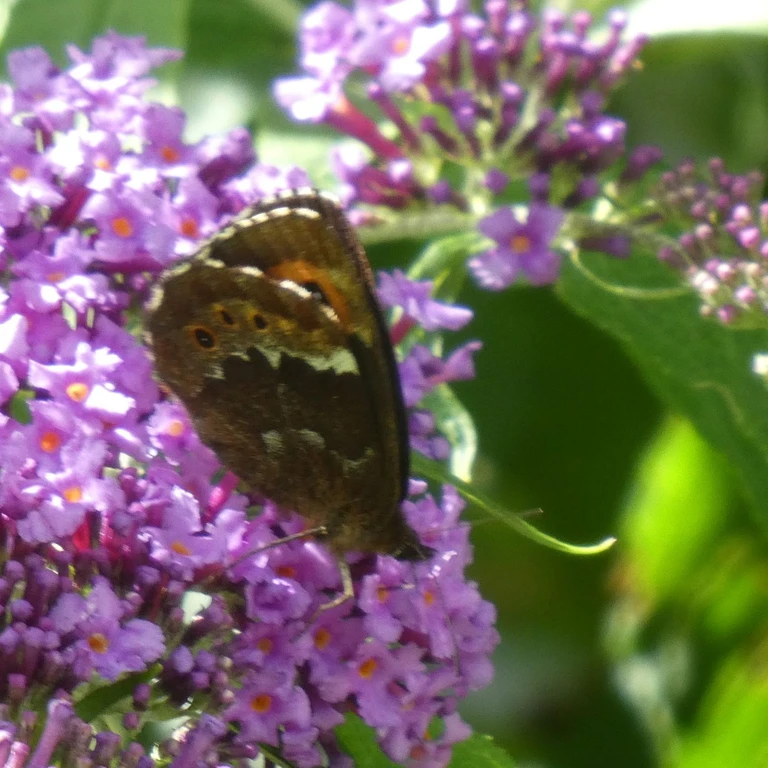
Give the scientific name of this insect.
Erebia euryale
